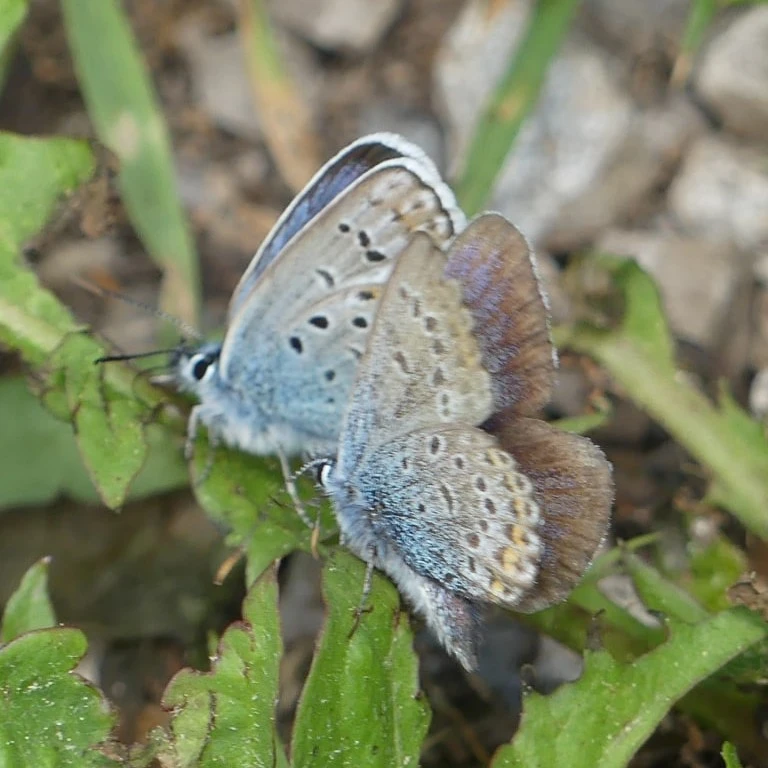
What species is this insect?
Plebejus argus
